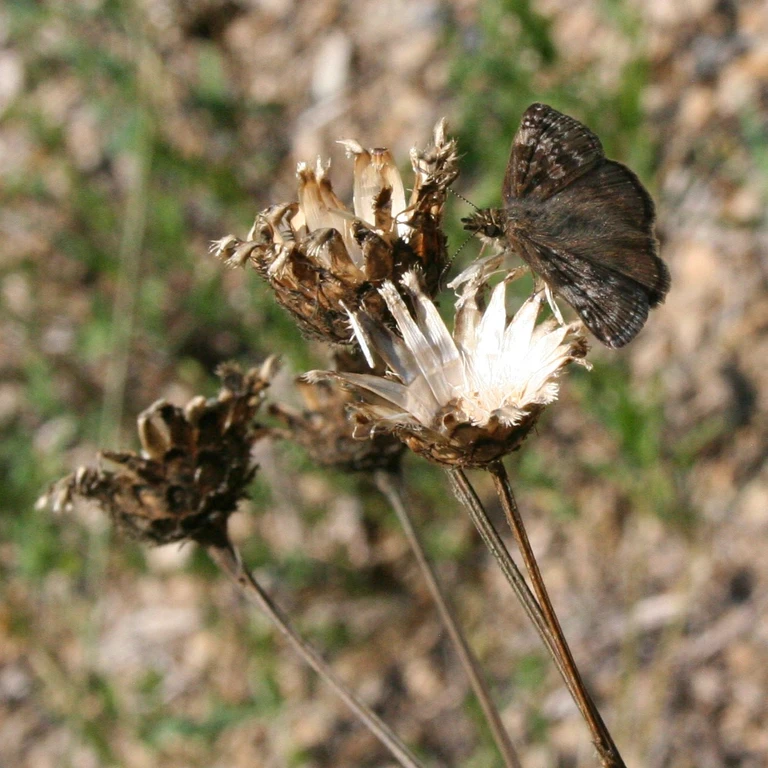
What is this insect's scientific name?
Erynnis tages
